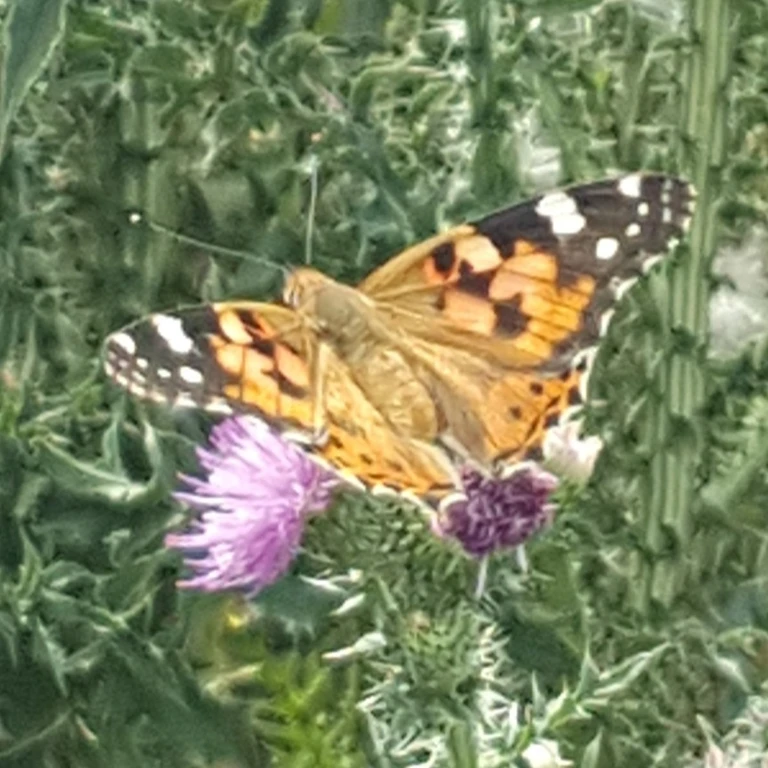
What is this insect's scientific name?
Vanessa cardui
